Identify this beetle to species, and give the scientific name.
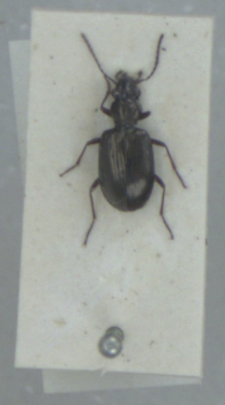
Bembidion punctulatum
